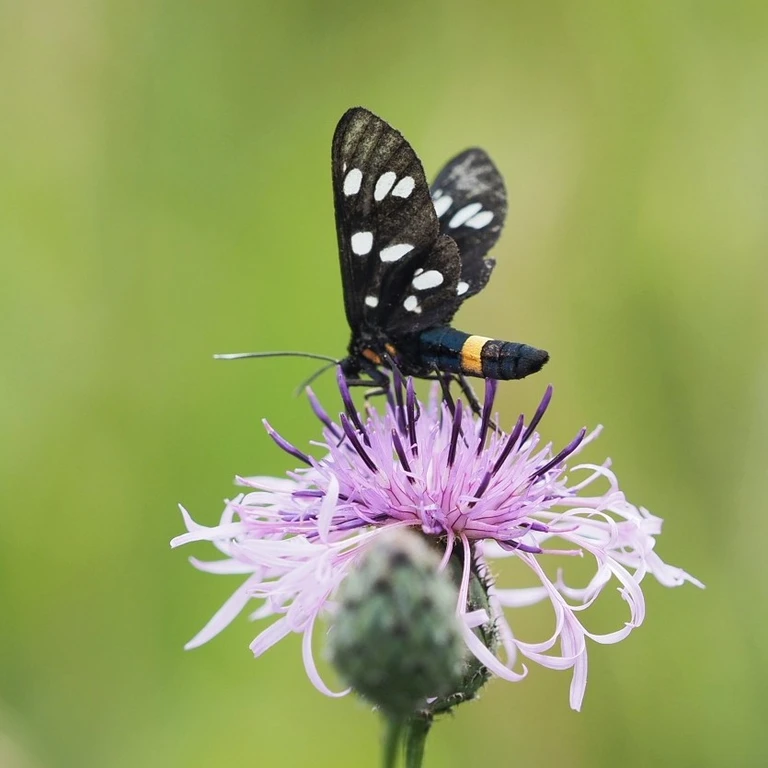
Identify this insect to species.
Amata phegea
